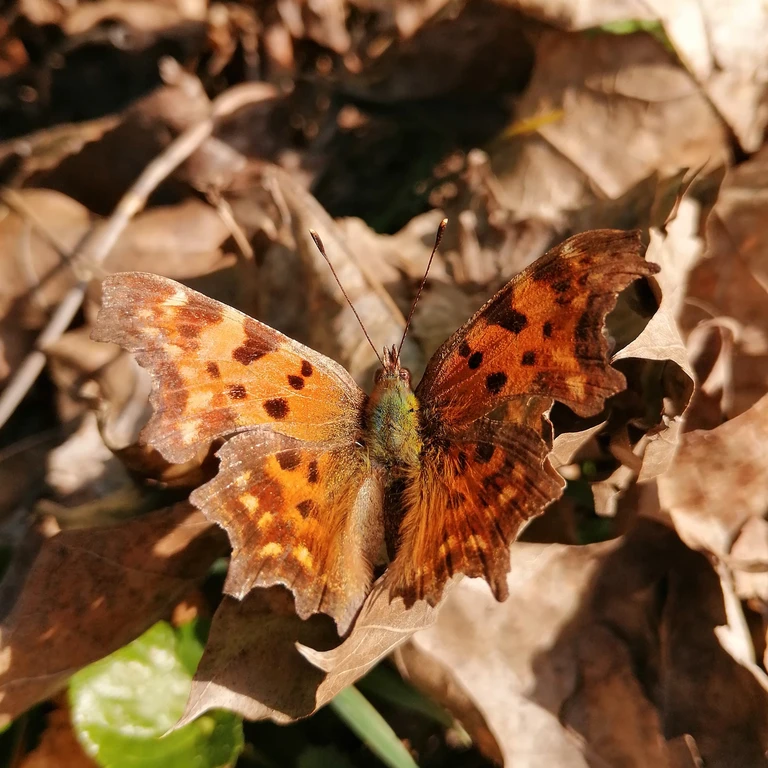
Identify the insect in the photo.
Polygonia c-album
